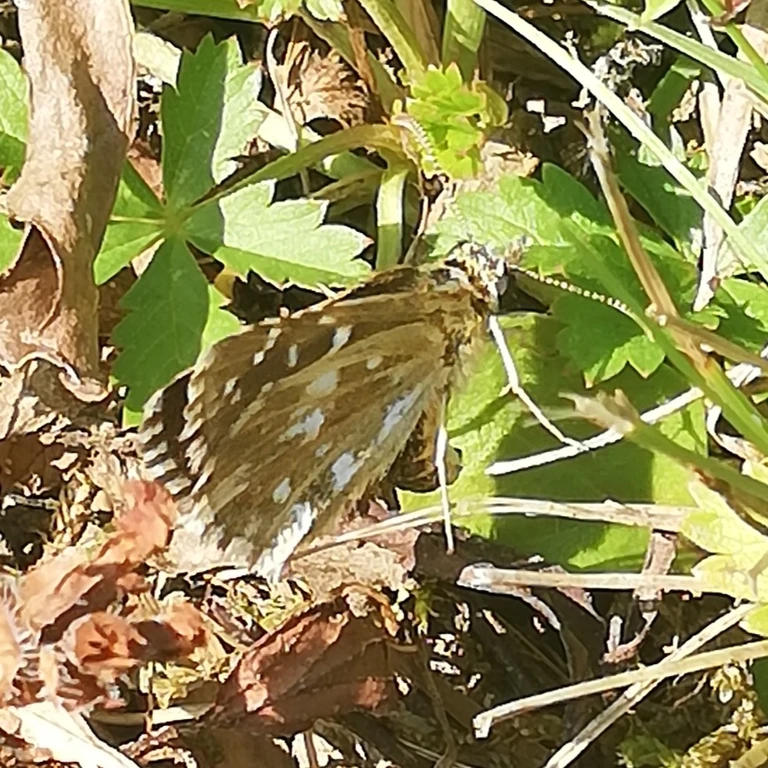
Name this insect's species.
Pyrgus malvae
